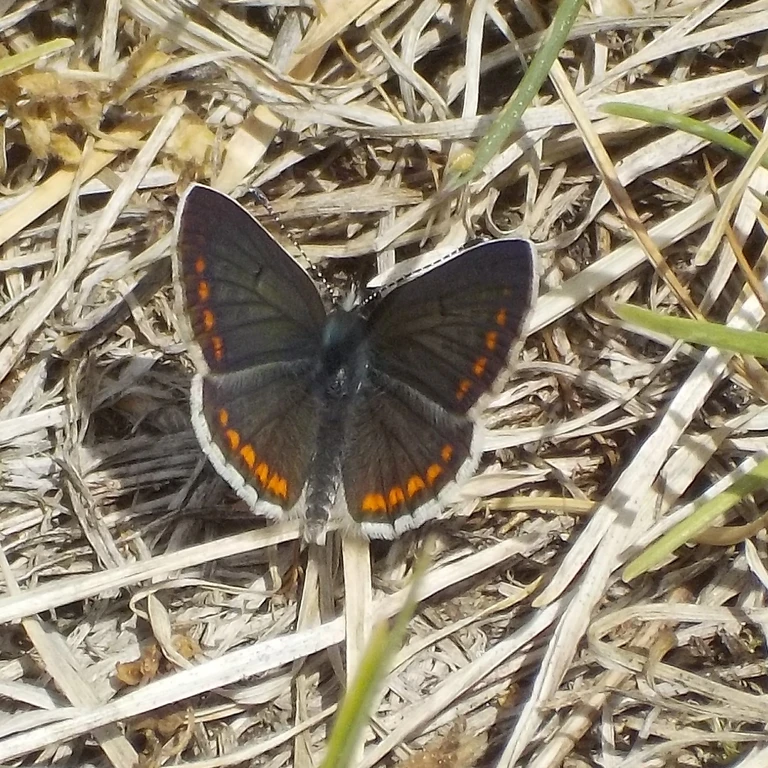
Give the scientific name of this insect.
Aricia agestis/artaxerxes
